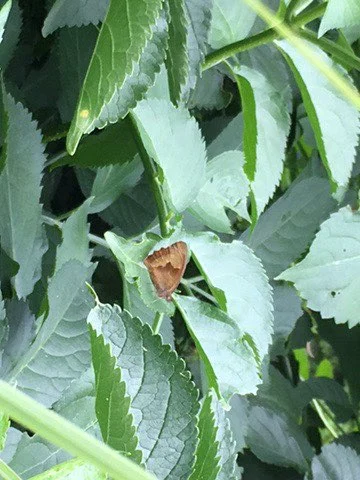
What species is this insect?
Maniola jurtina
